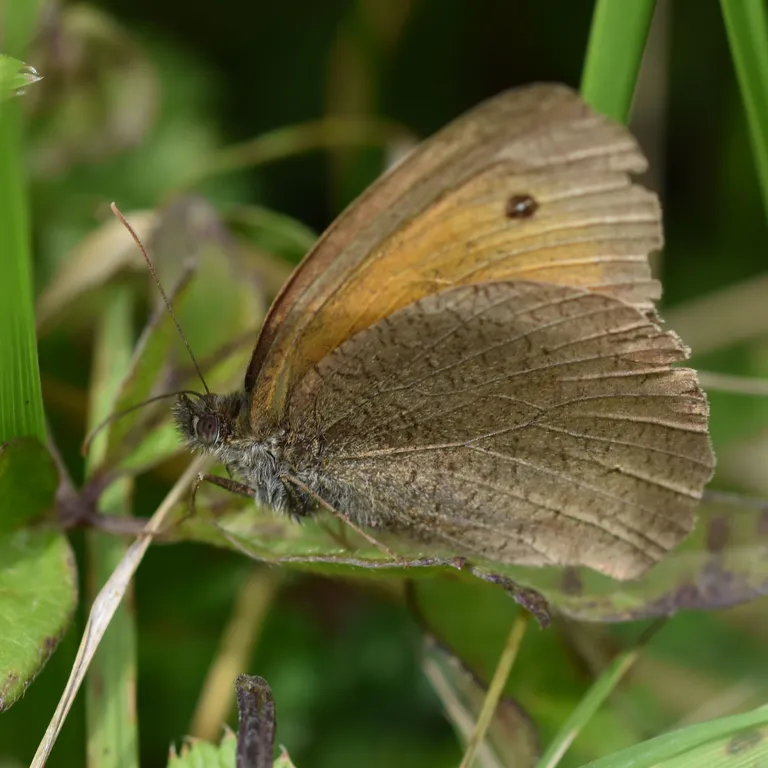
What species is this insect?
Maniola jurtina
